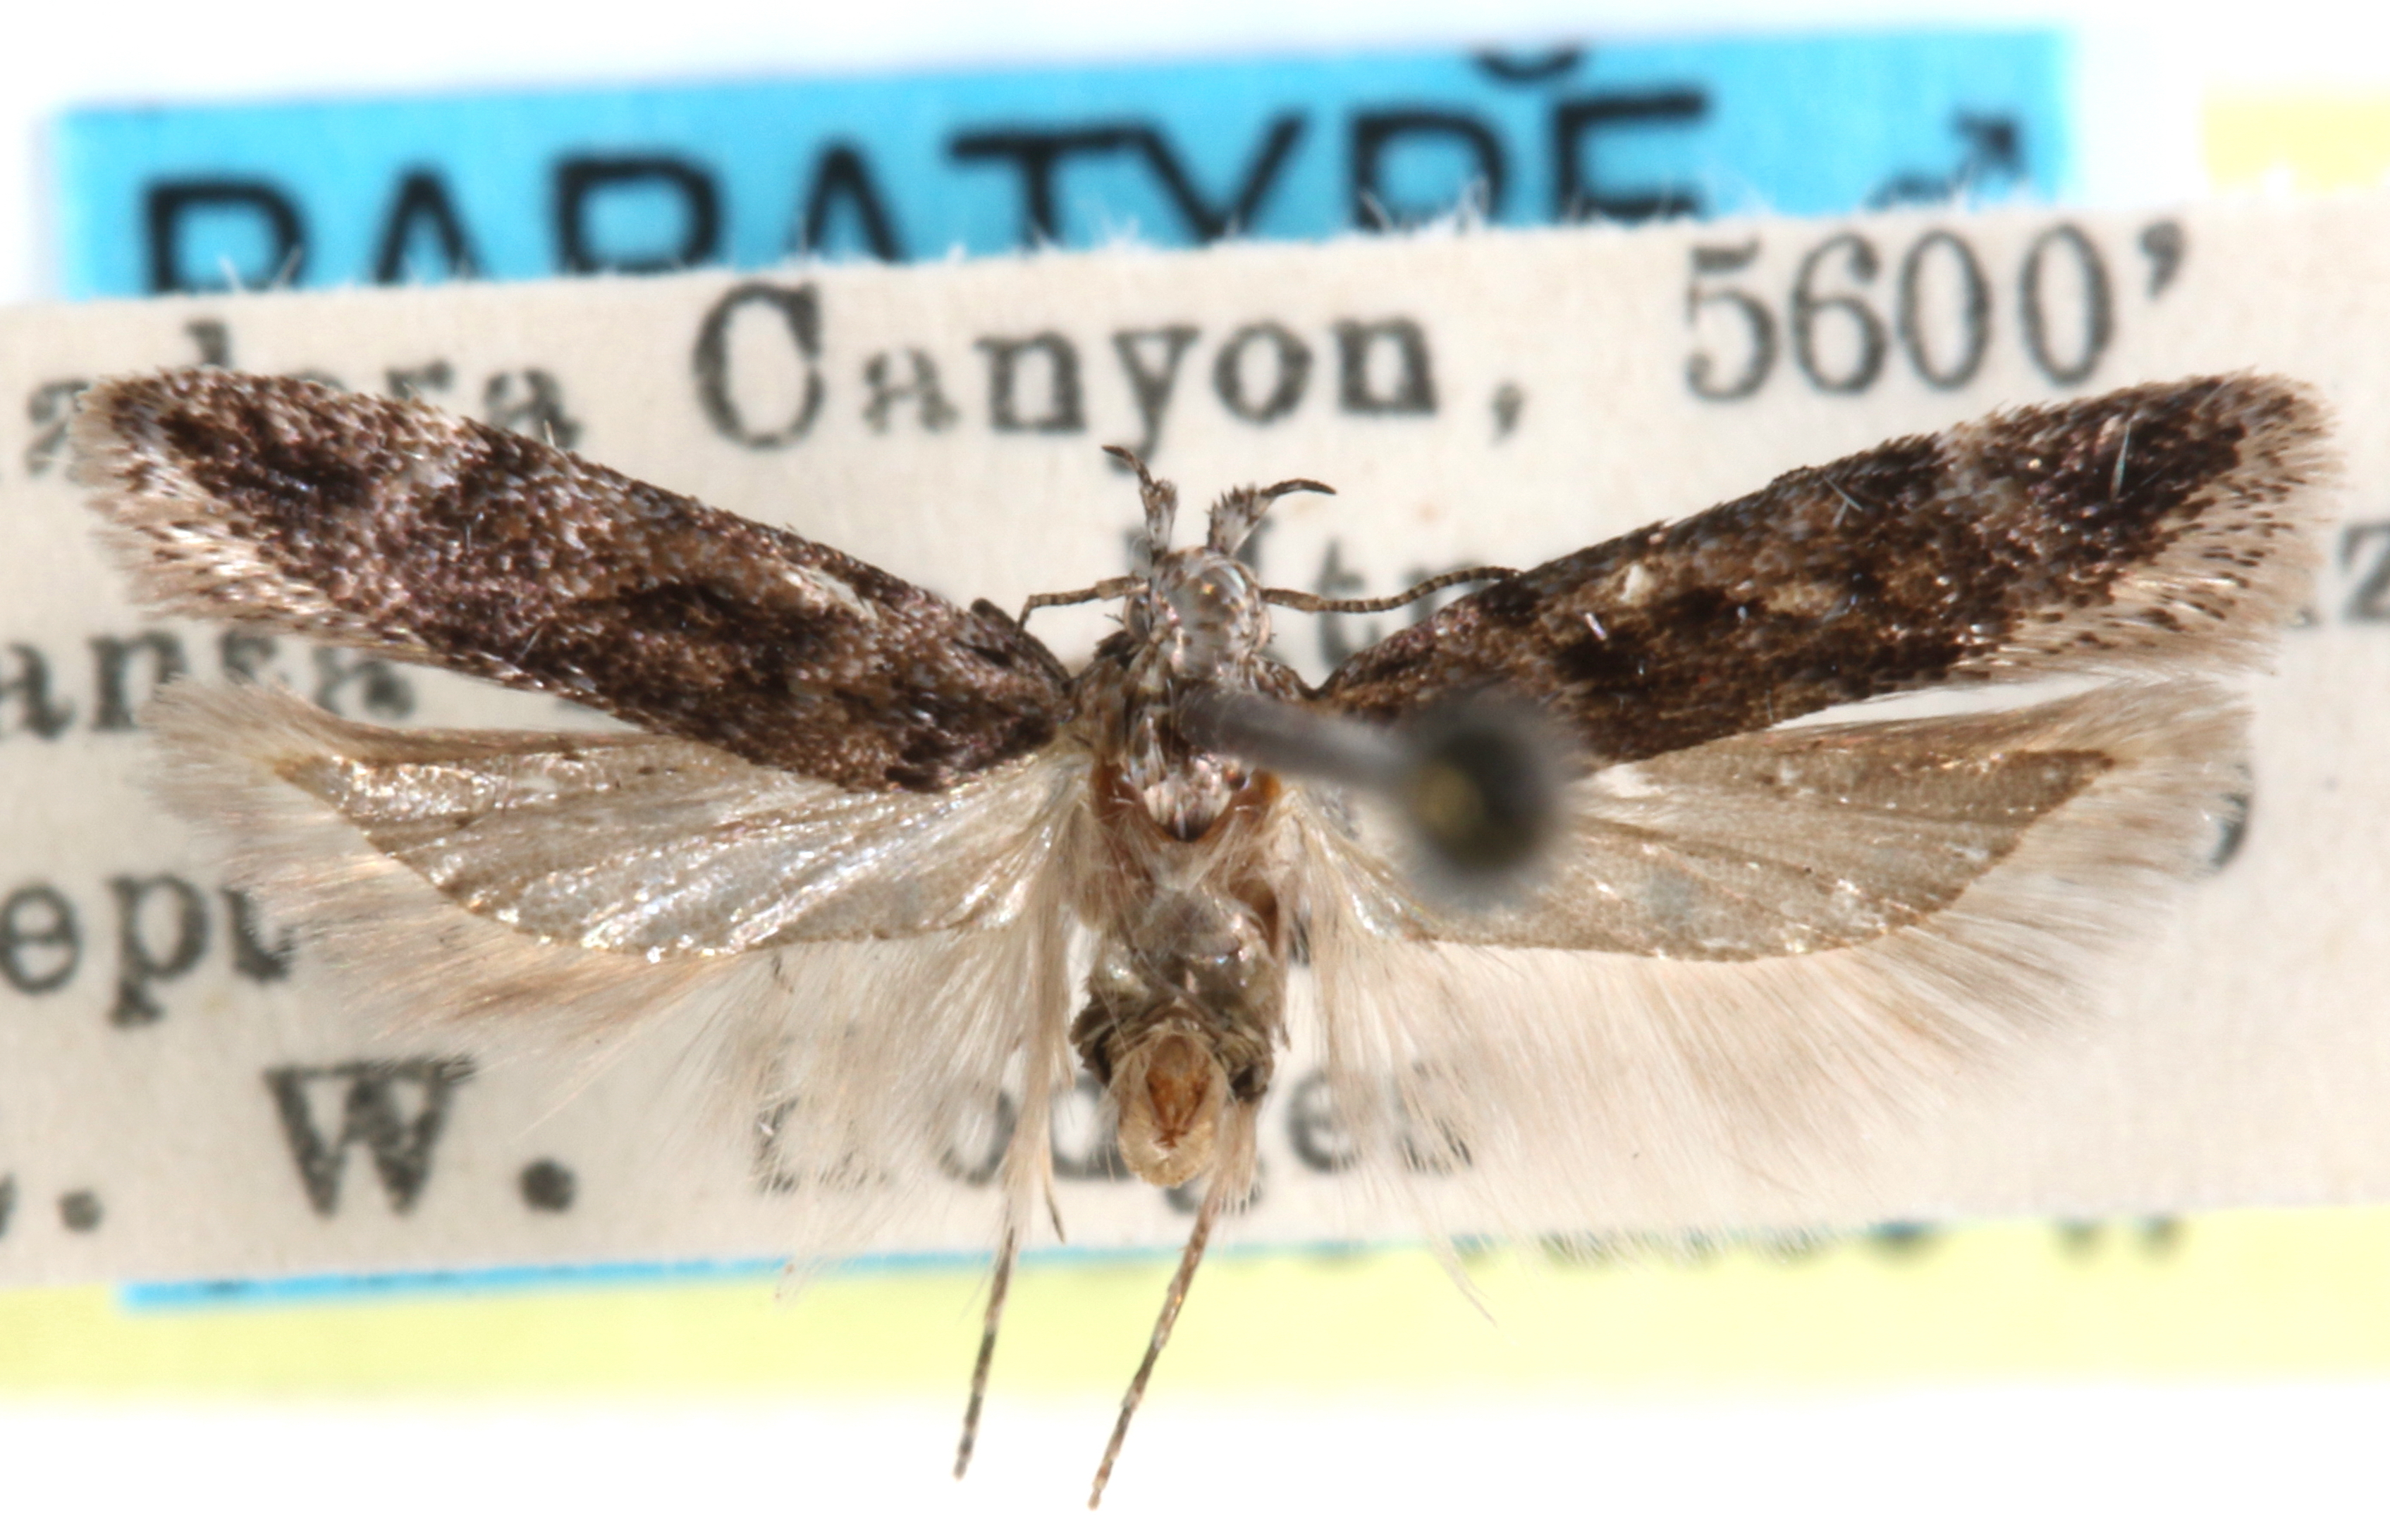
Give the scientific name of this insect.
Chionodes innox
